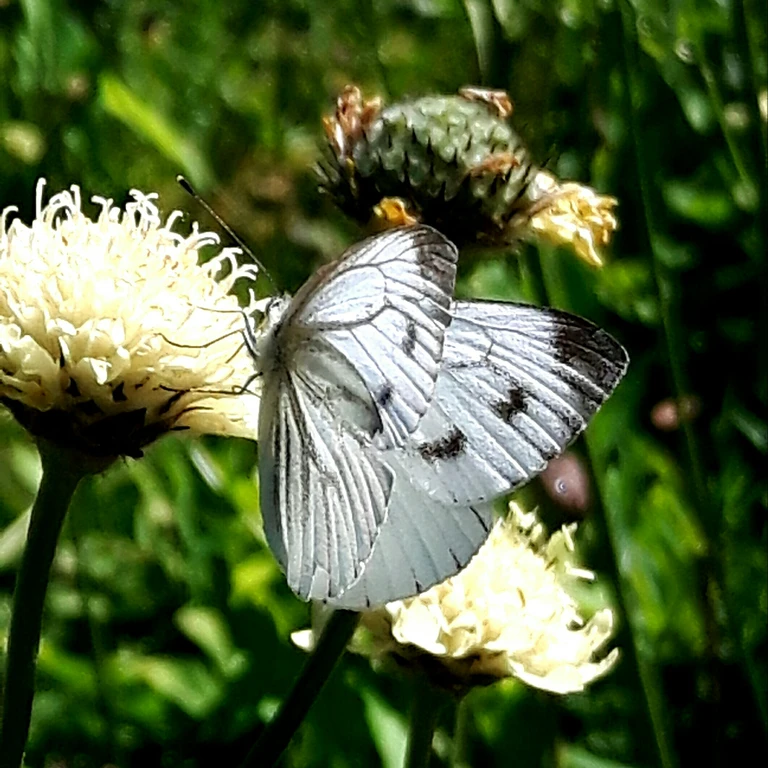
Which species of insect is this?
Pieris napi
